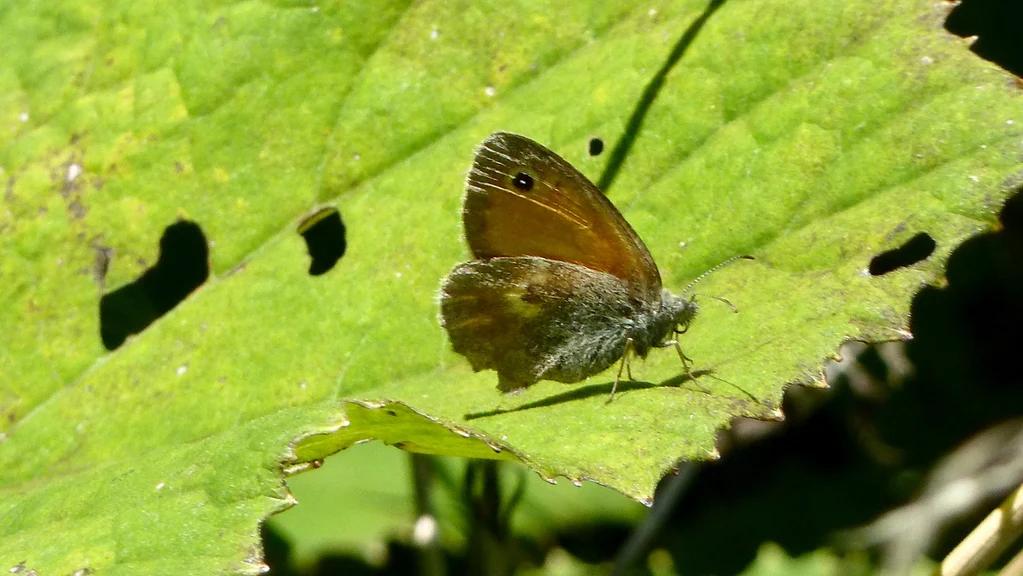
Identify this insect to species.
Coenonympha pamphilus
